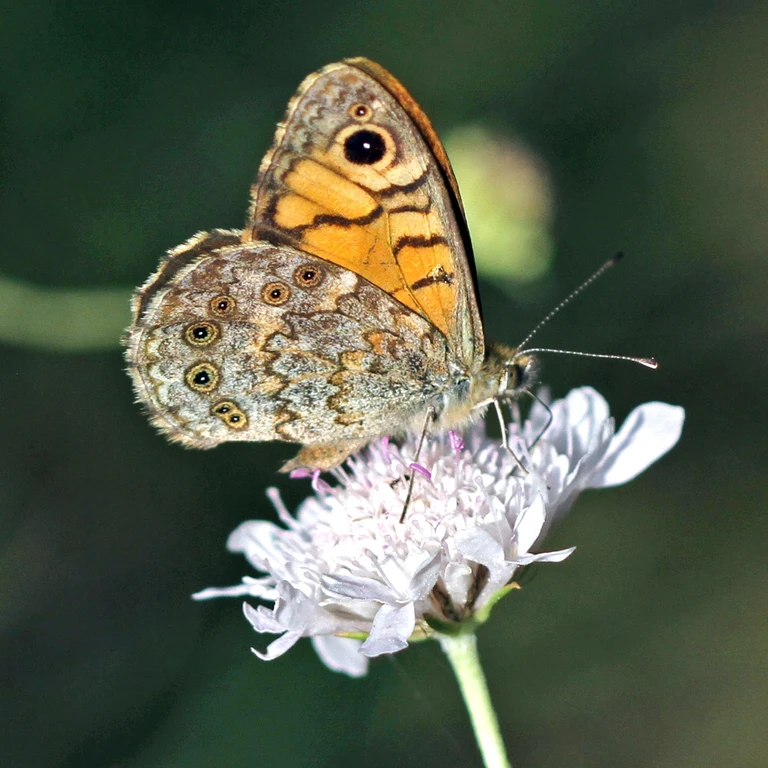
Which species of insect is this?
Lasiommata megera (also Pararge megera)
